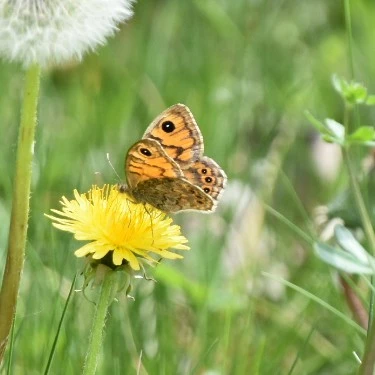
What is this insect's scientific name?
Lasiommata megera (also Pararge megera)
